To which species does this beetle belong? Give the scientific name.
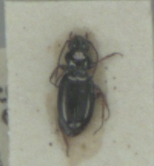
Bembidion lampros
